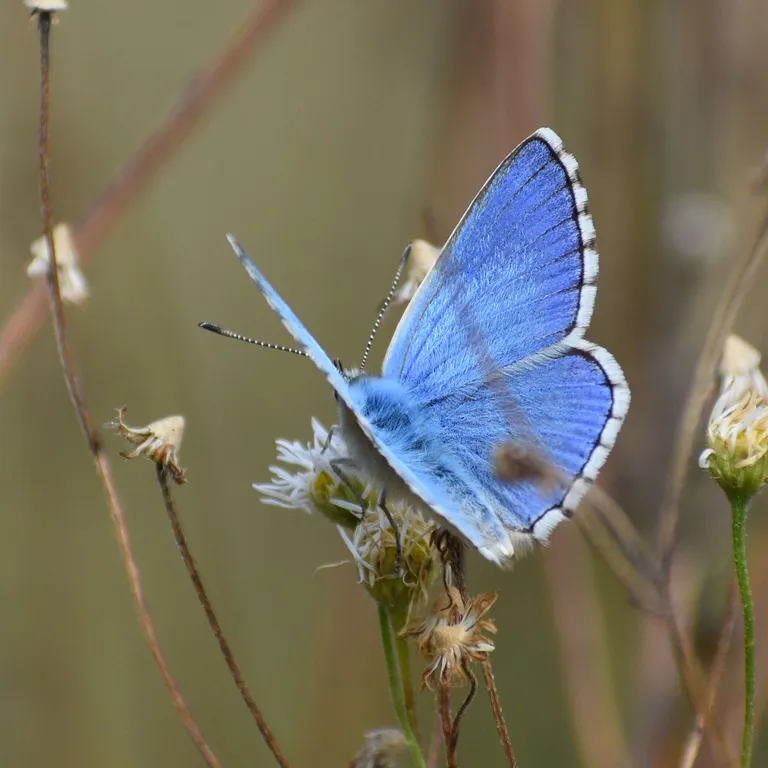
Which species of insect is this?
Lysandra bellargus
